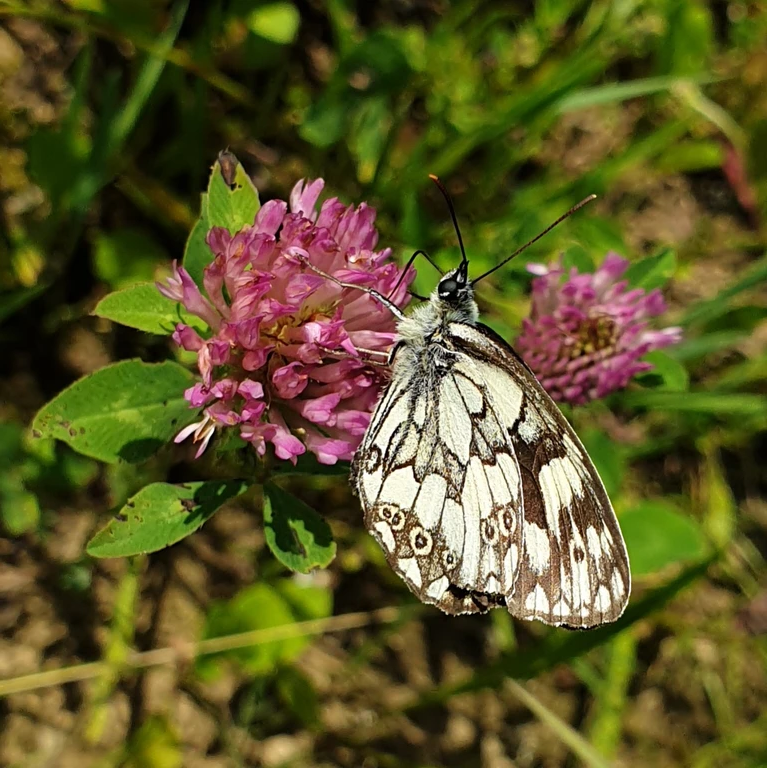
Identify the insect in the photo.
Melanargia galathea
